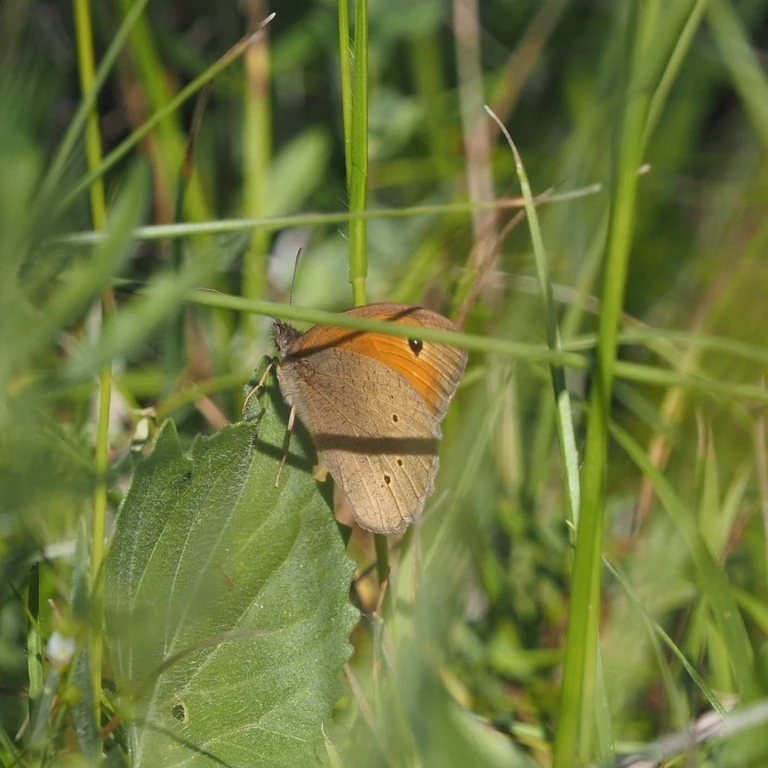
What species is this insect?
Maniola jurtina
